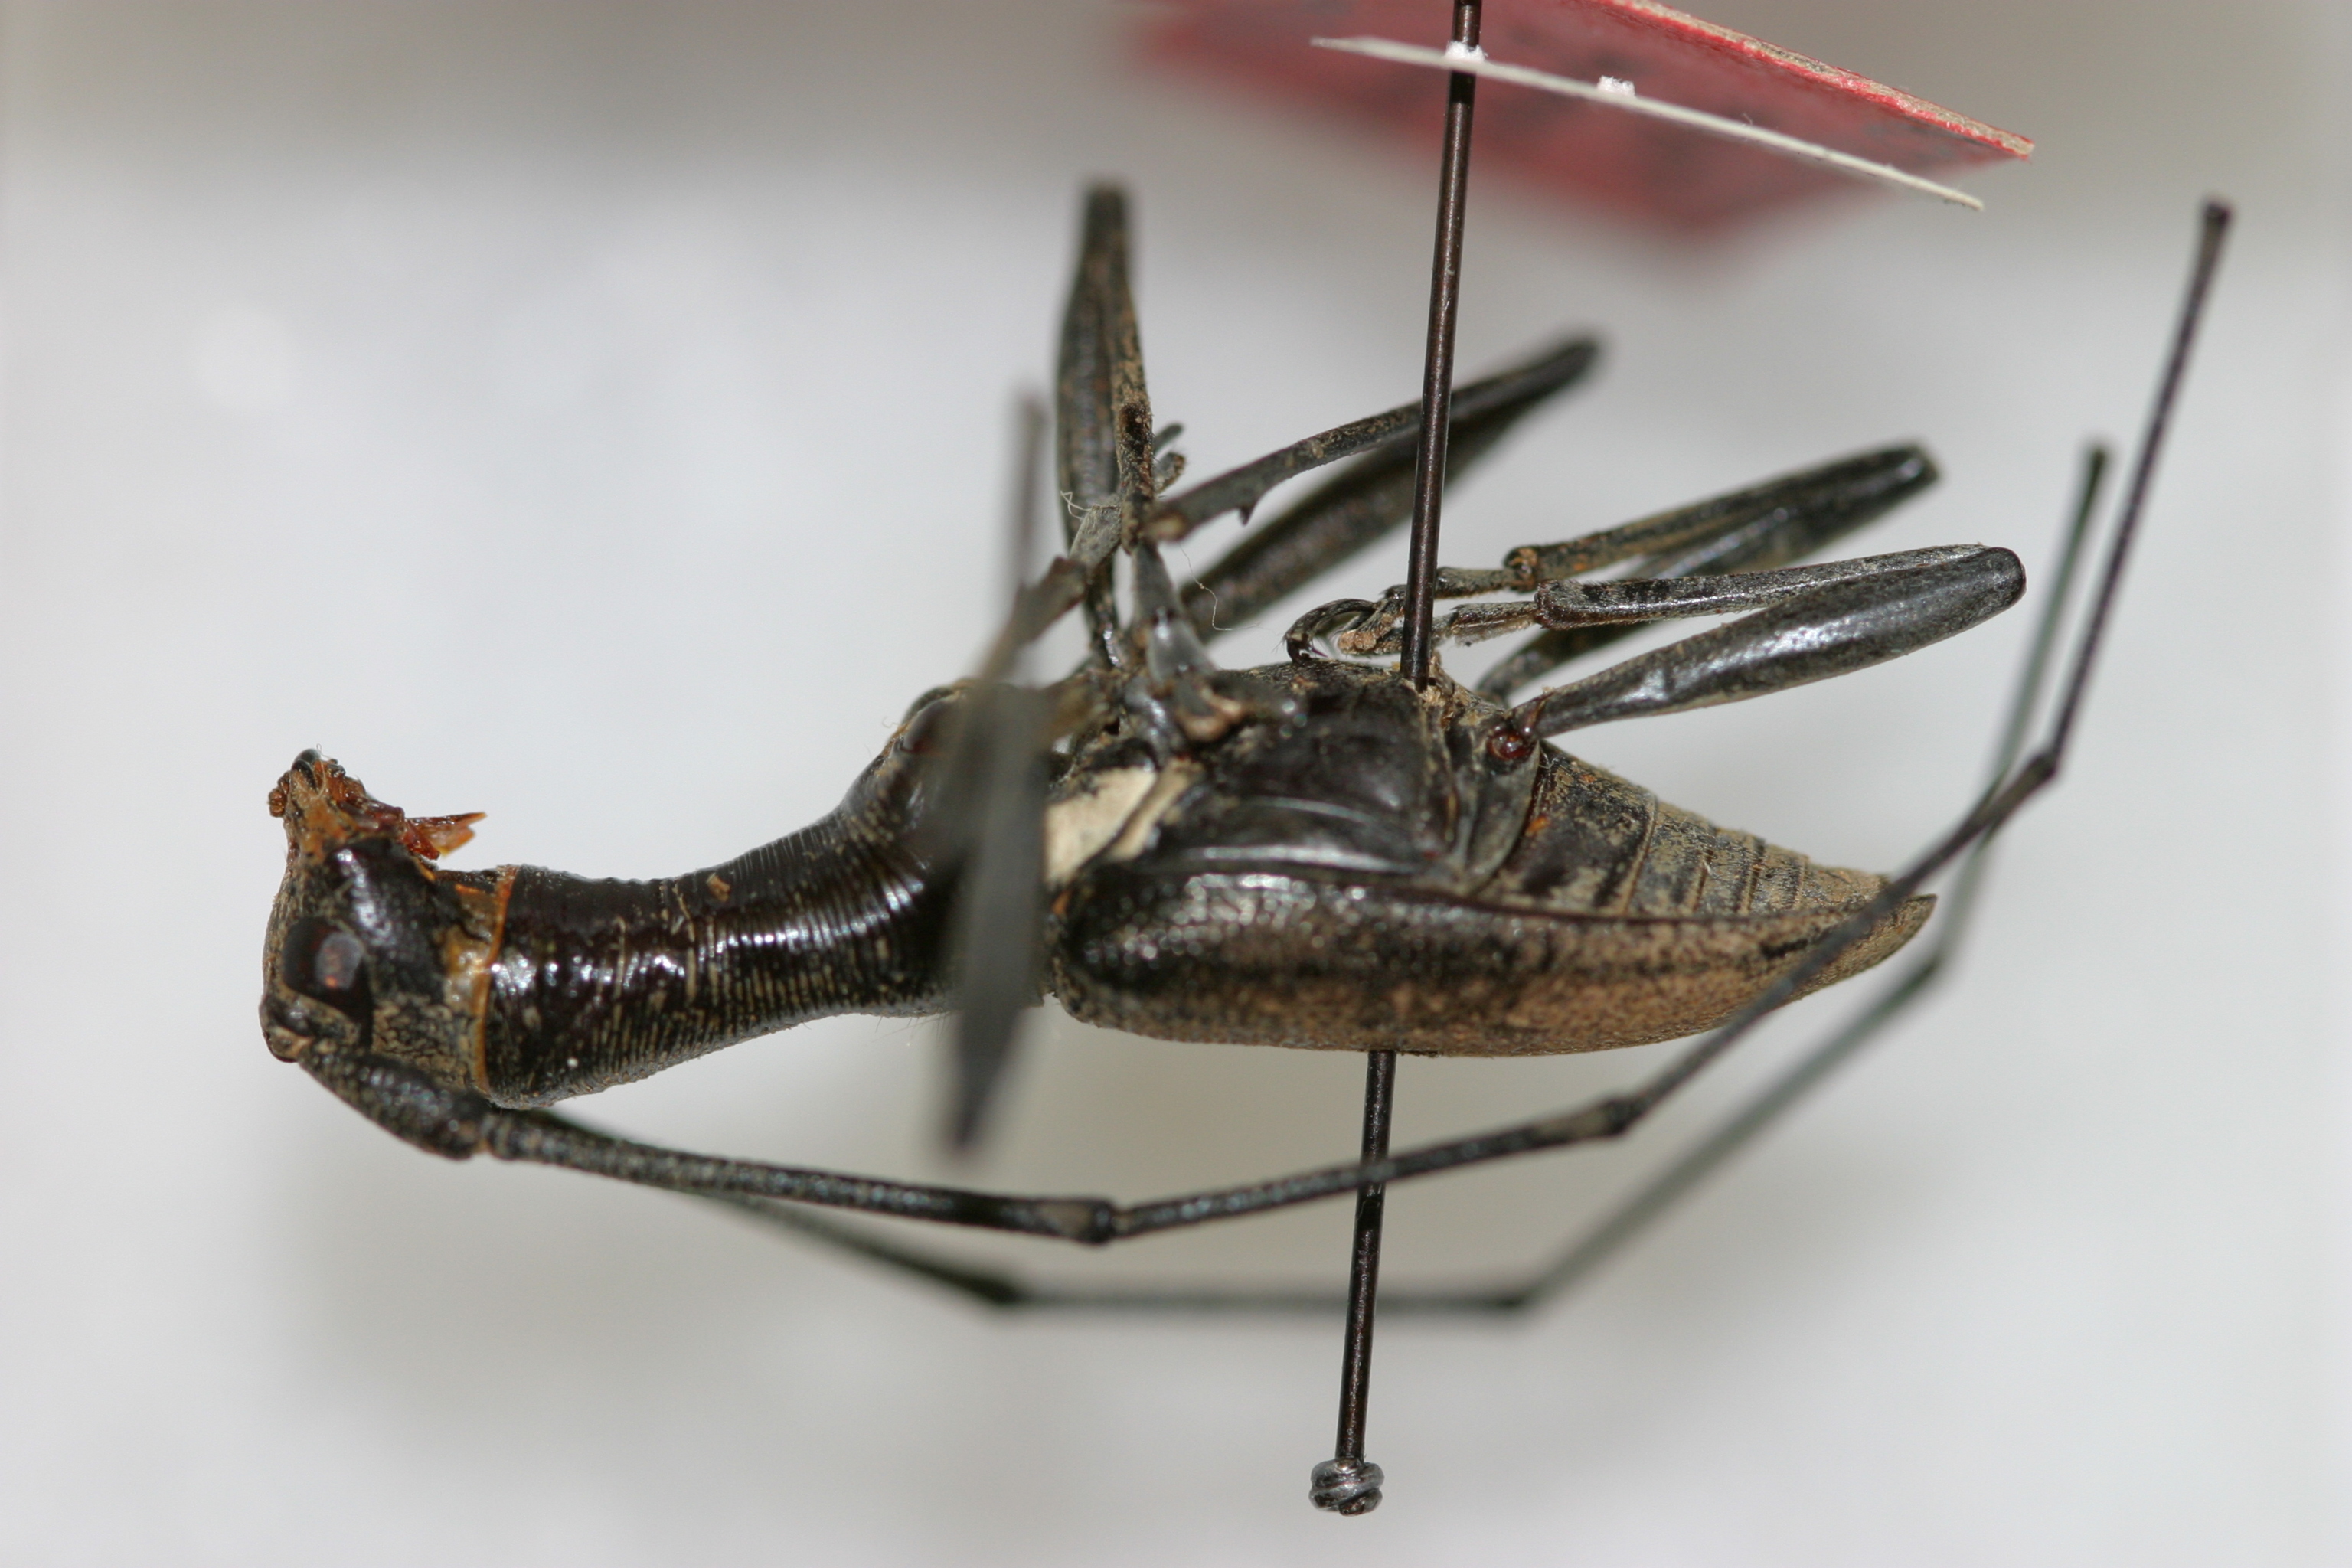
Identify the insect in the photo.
Gnoma admirala
